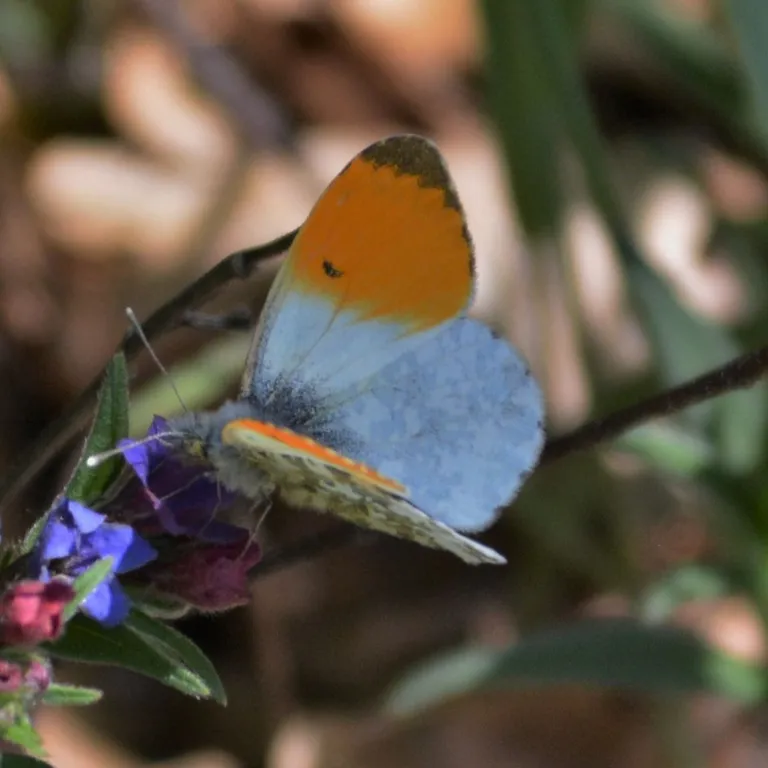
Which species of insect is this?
Anthocharis cardamines
